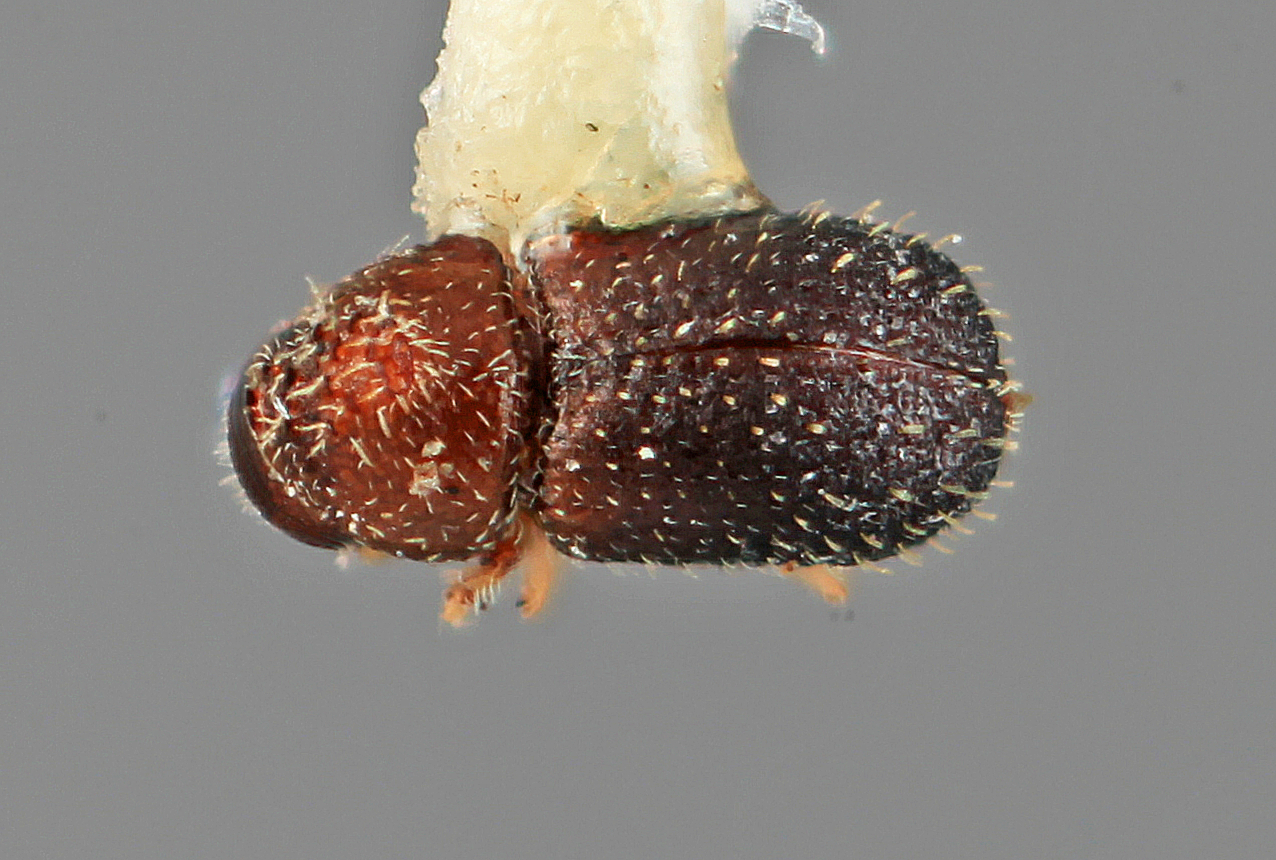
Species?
Pseudothysanoes frondicolens
